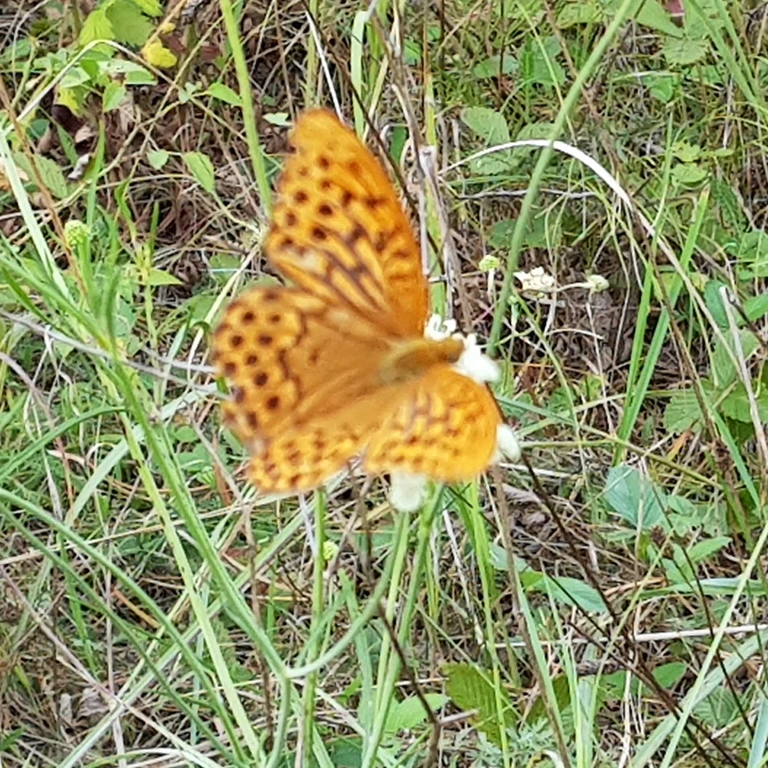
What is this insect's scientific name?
Argynnis paphia
